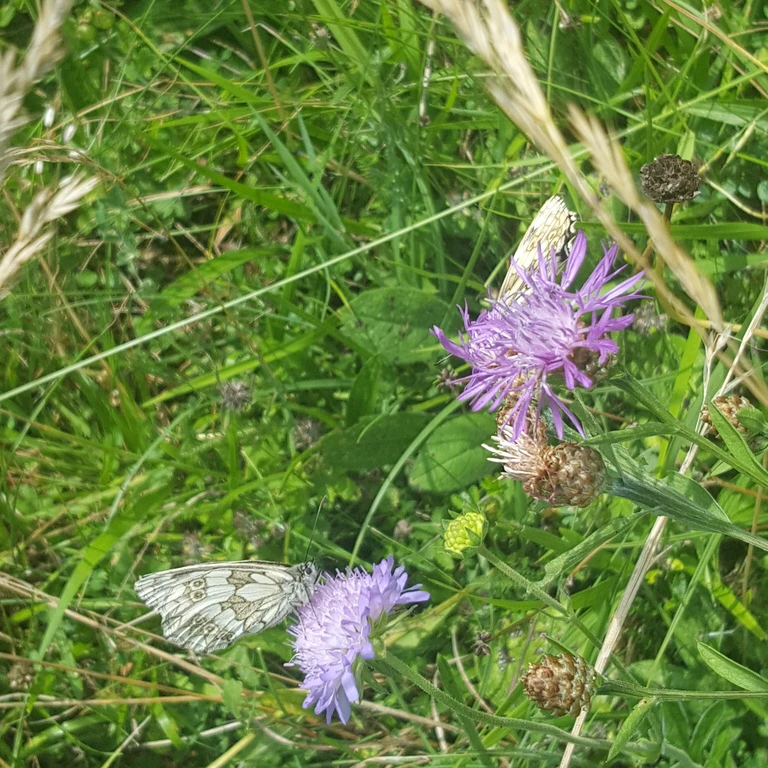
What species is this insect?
Melanargia galathea
